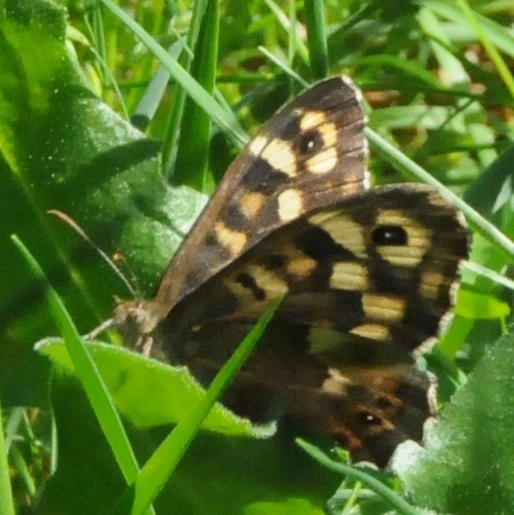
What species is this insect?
Pararge aegeria
